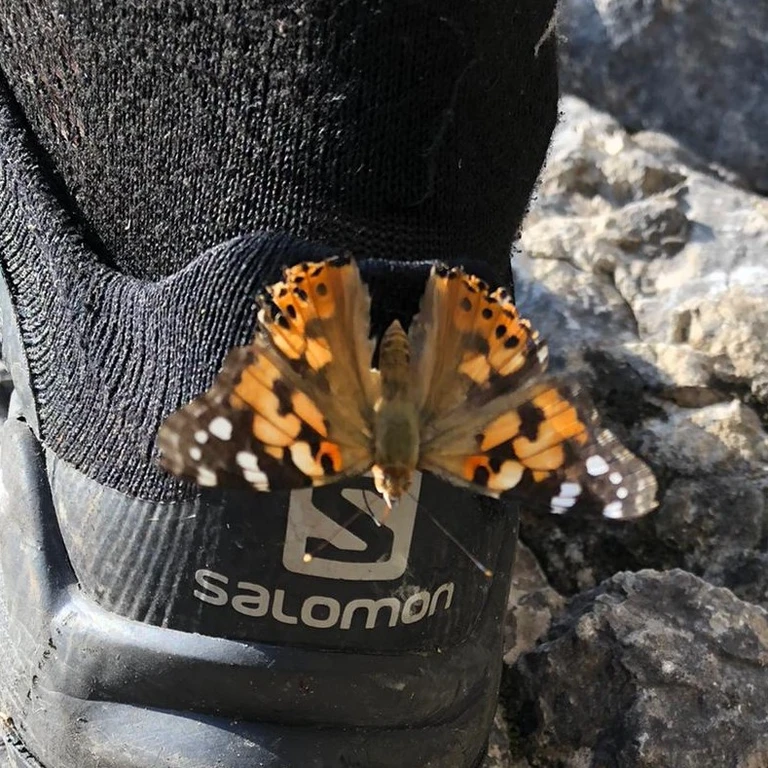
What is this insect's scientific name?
Vanessa cardui
